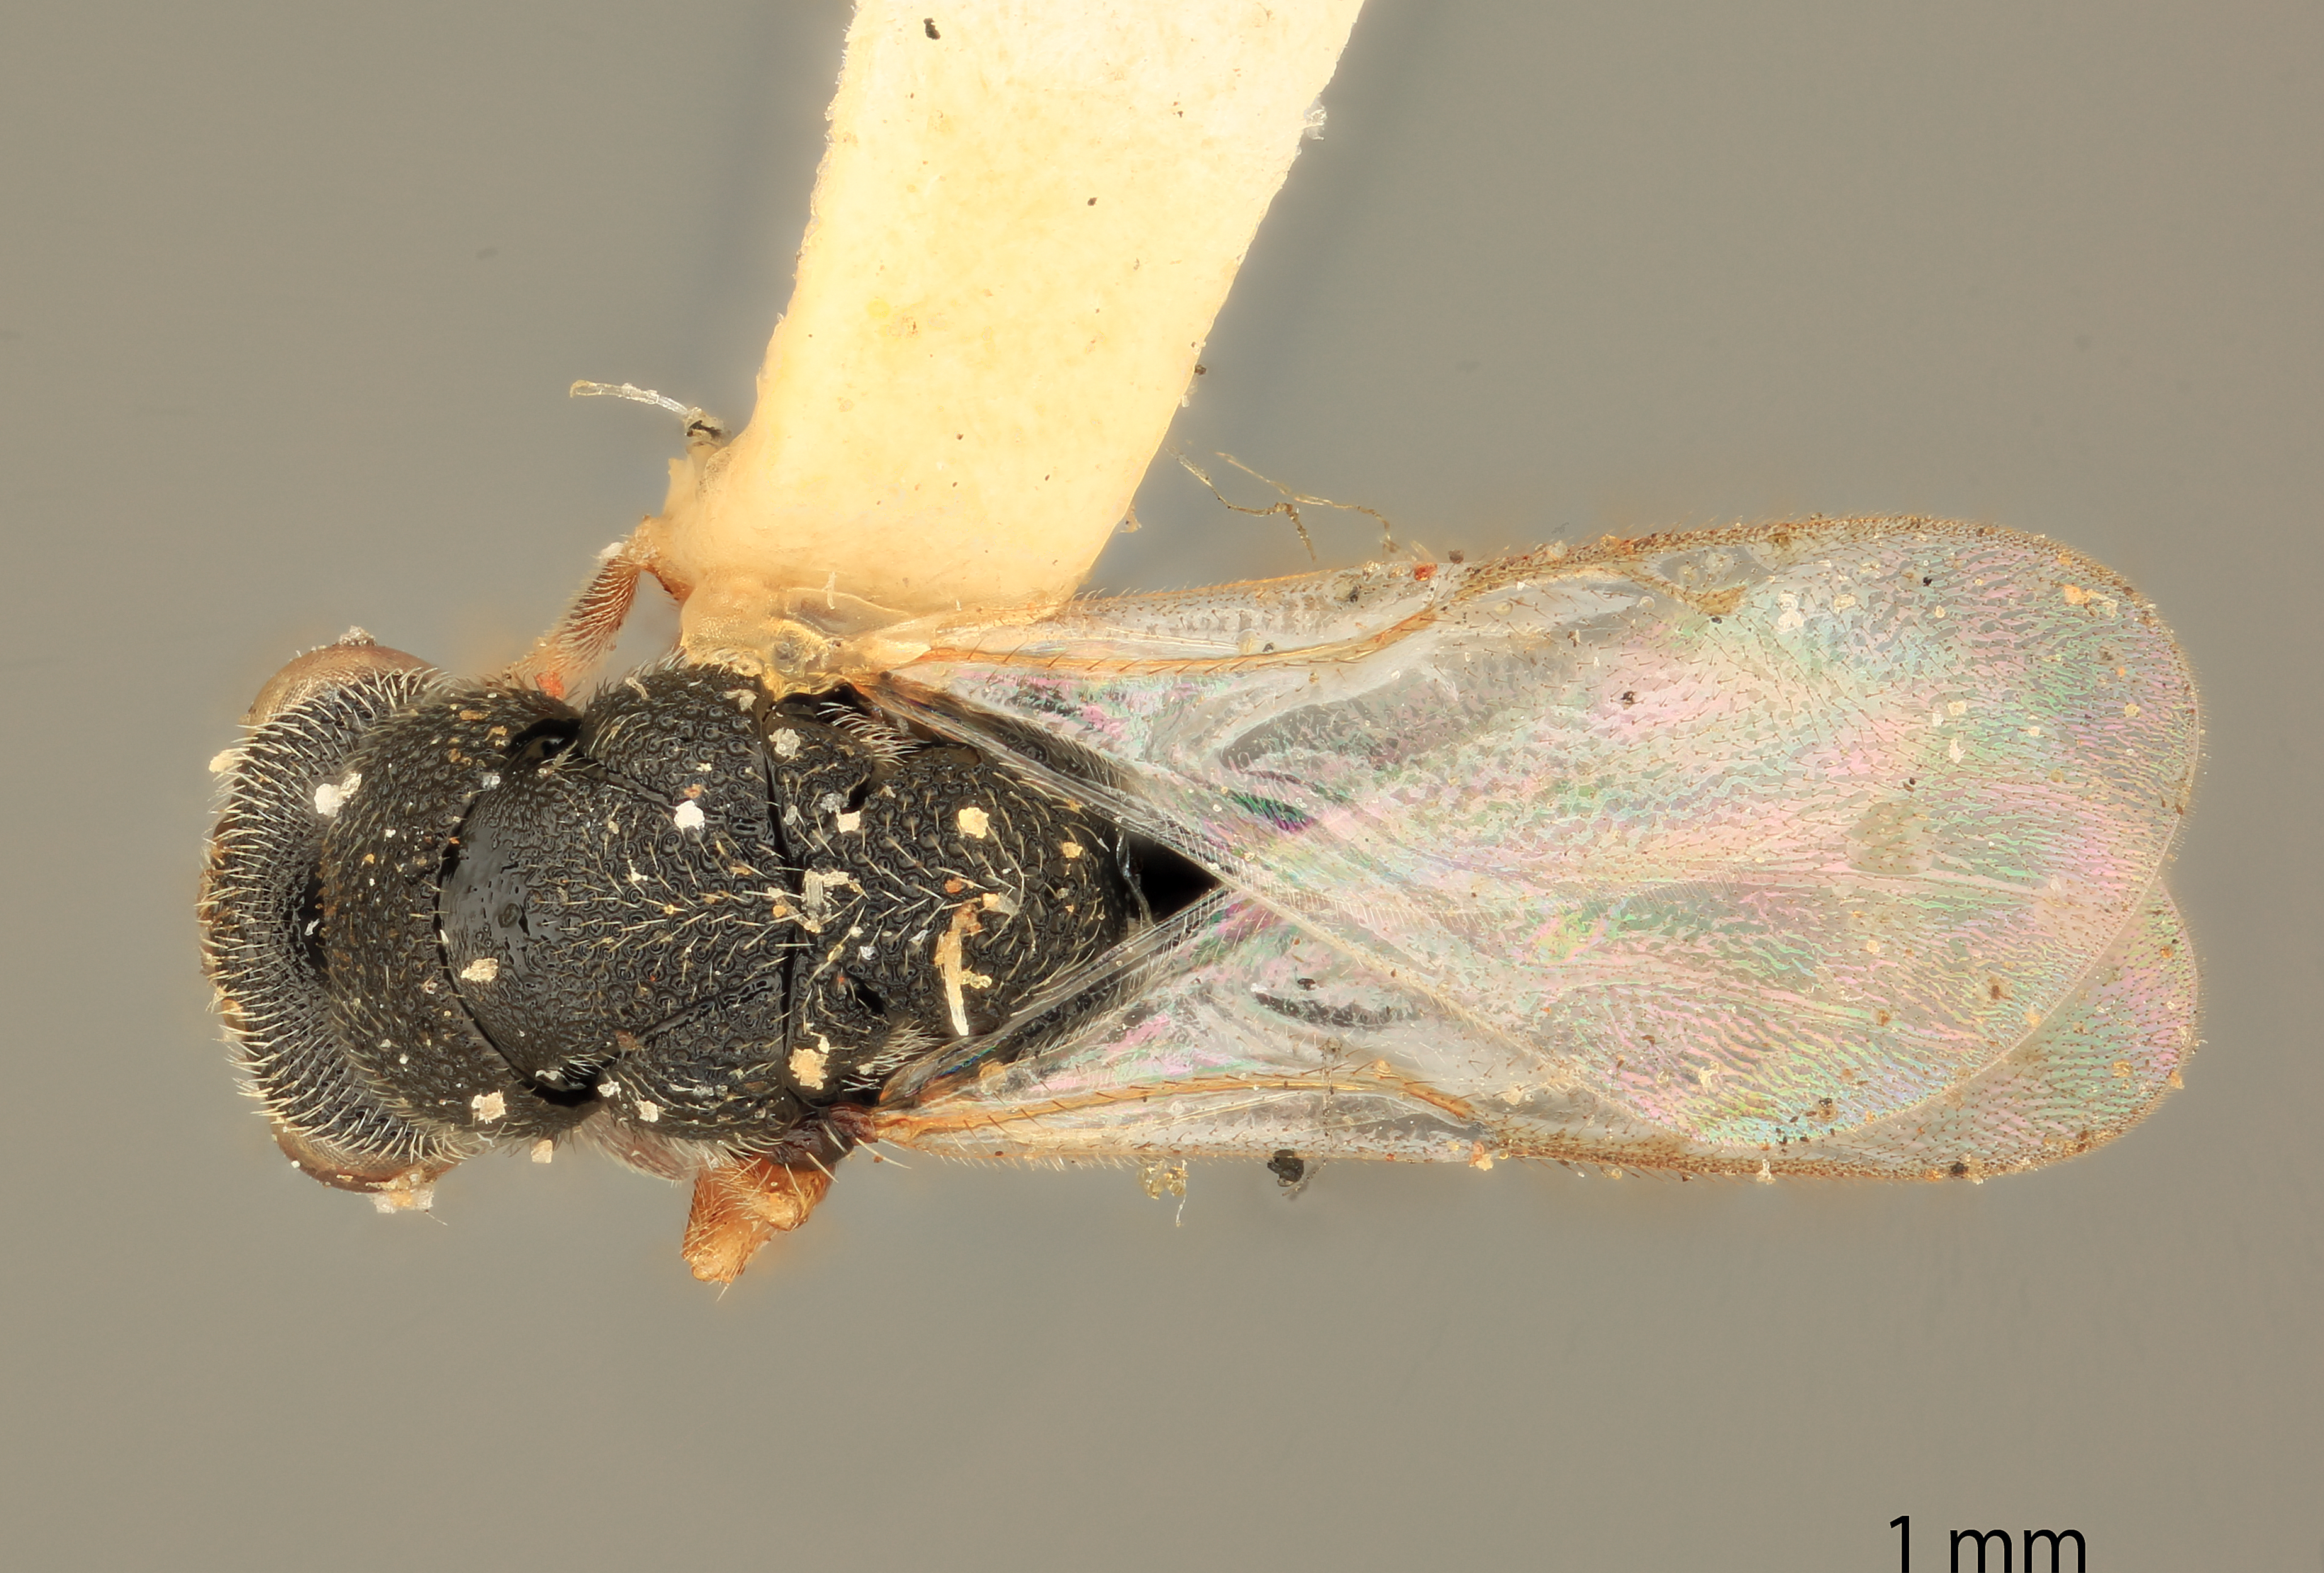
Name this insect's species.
Eurytoma calcarea
